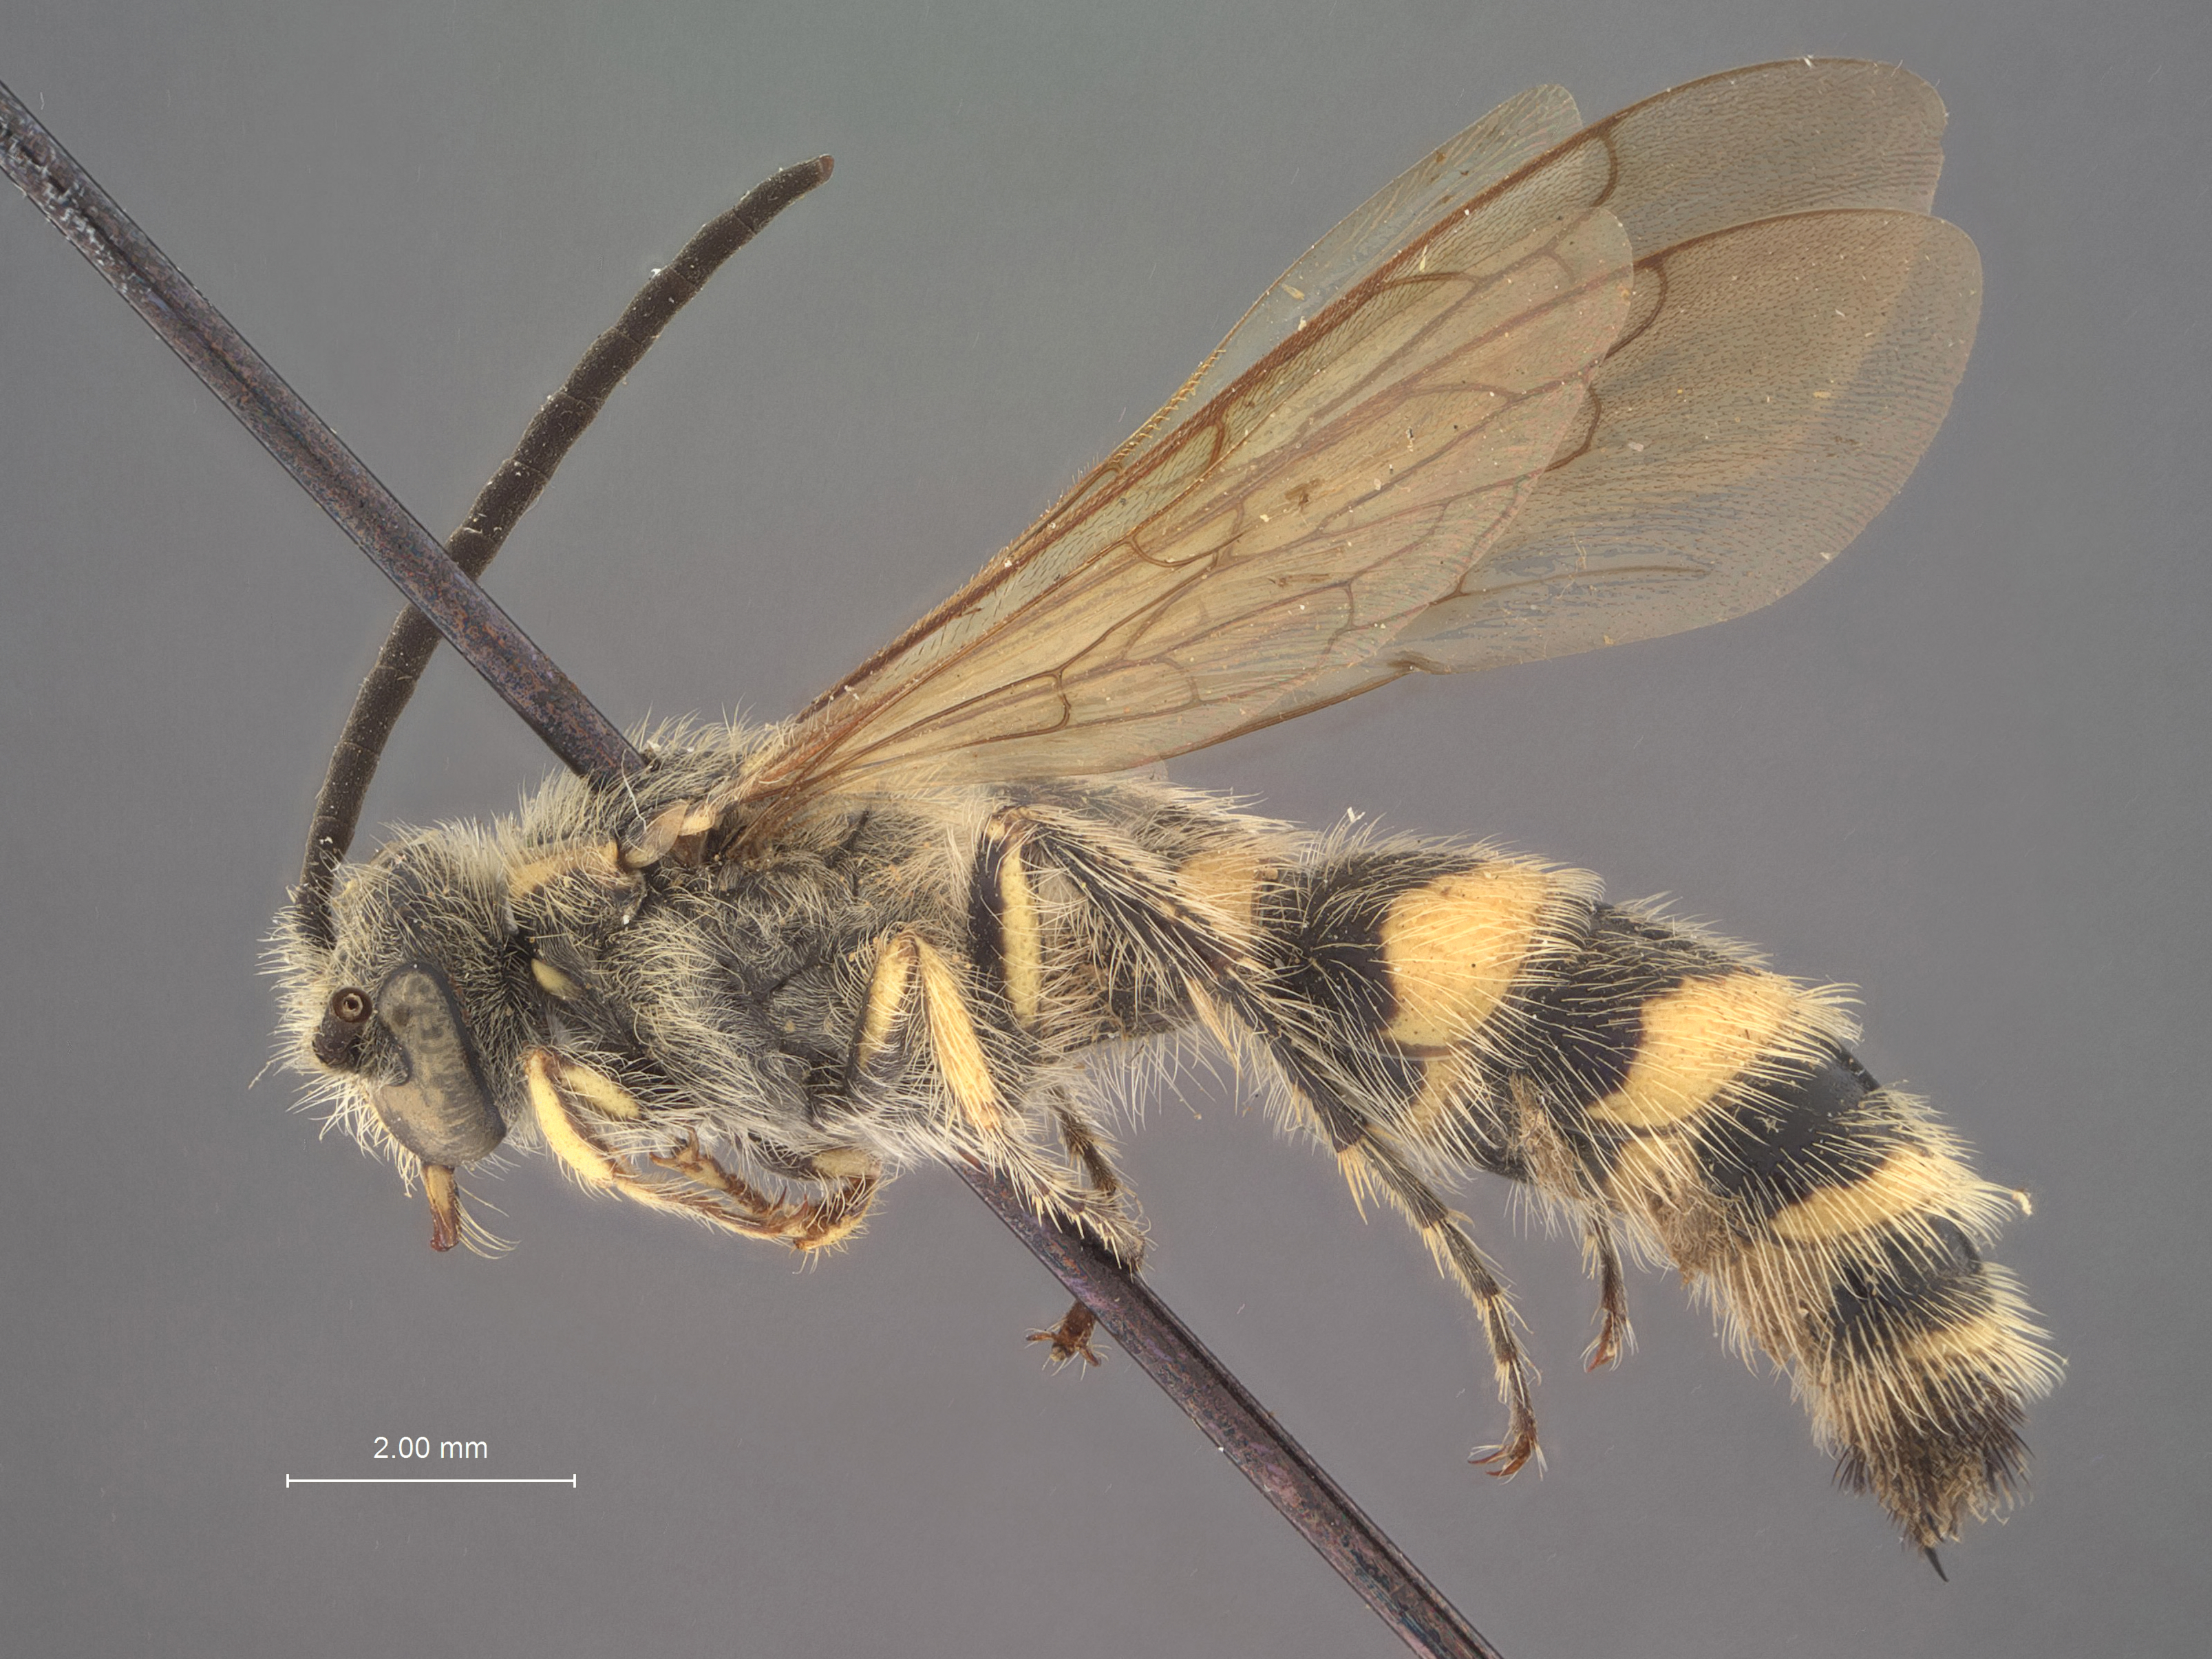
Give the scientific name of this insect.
Campsomeris albopilosa
